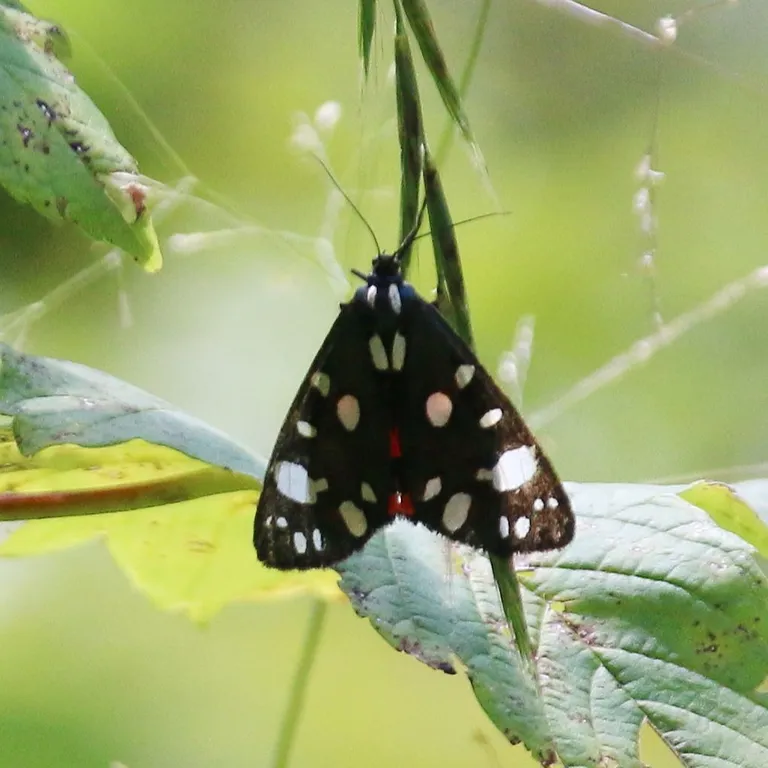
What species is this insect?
Callimorpha dominula
